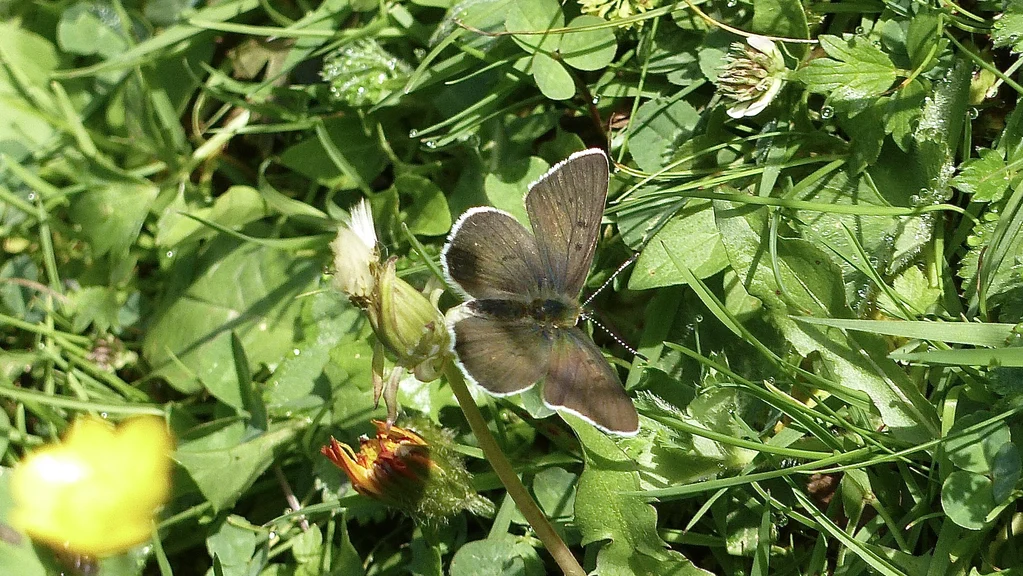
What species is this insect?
Lycaena tityrus (also Loweia tityrus)
